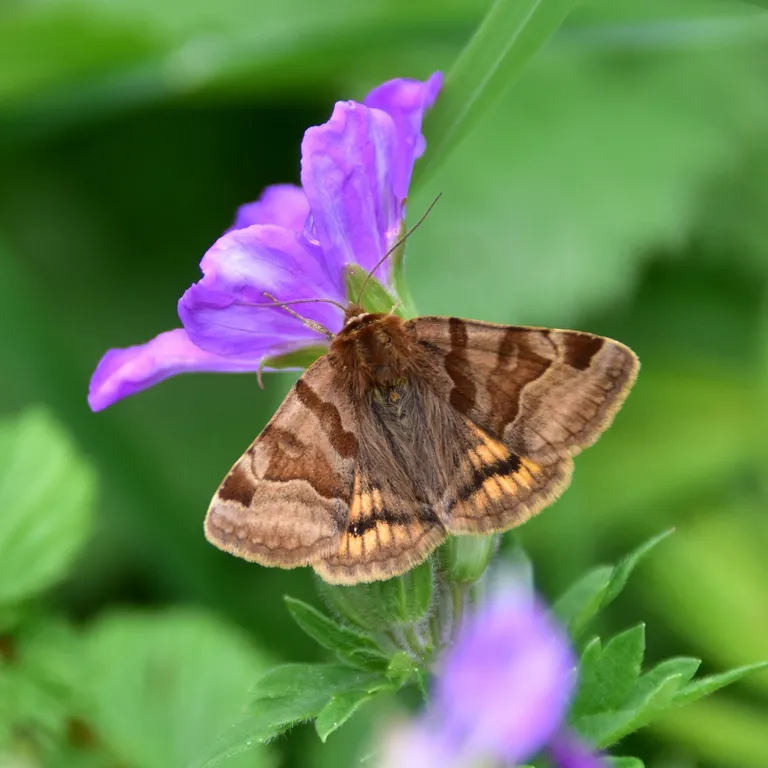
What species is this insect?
Euclidia glyphica
